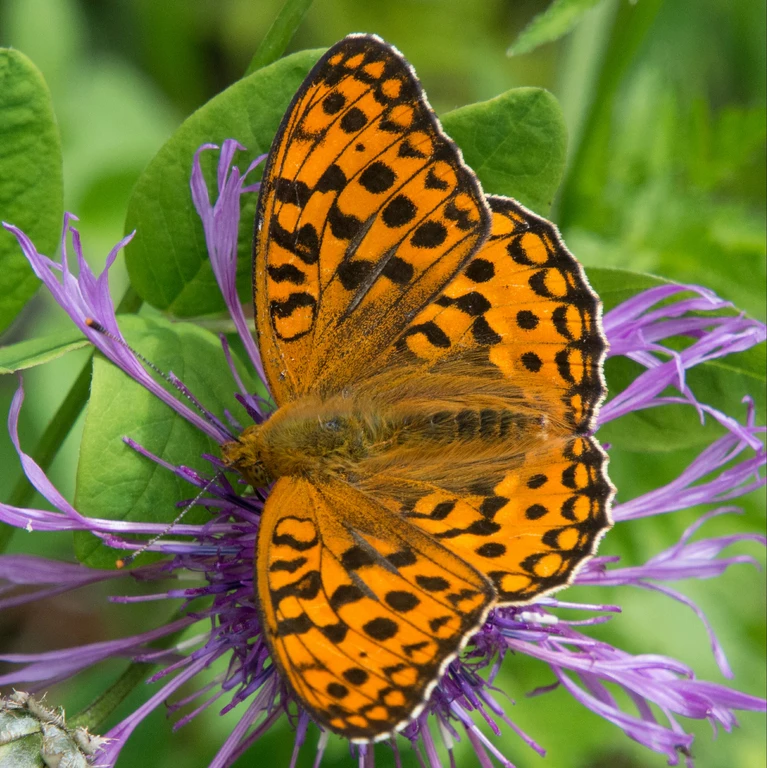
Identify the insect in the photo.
Fabriciana adippe
